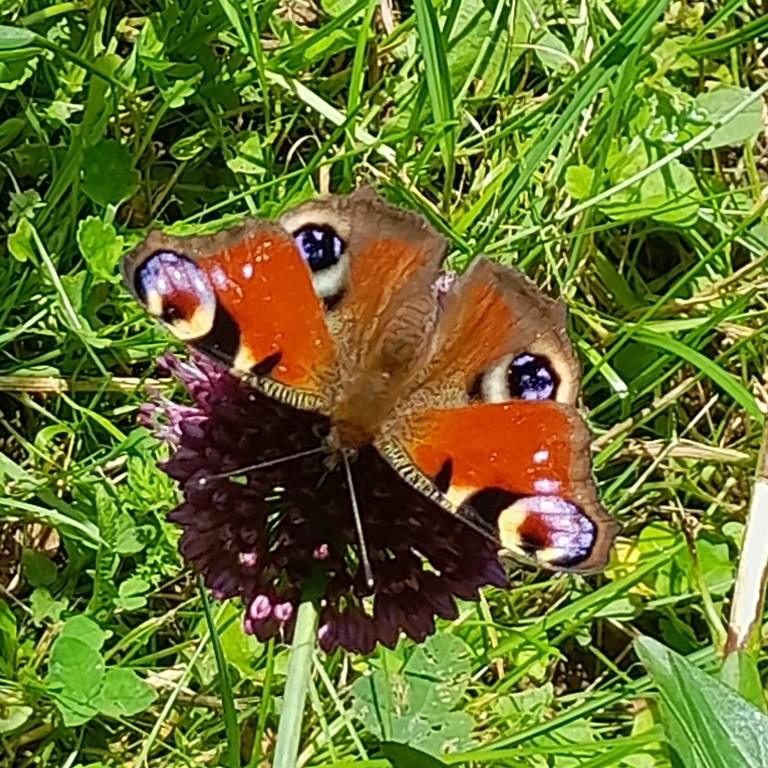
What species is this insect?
Aglais io
